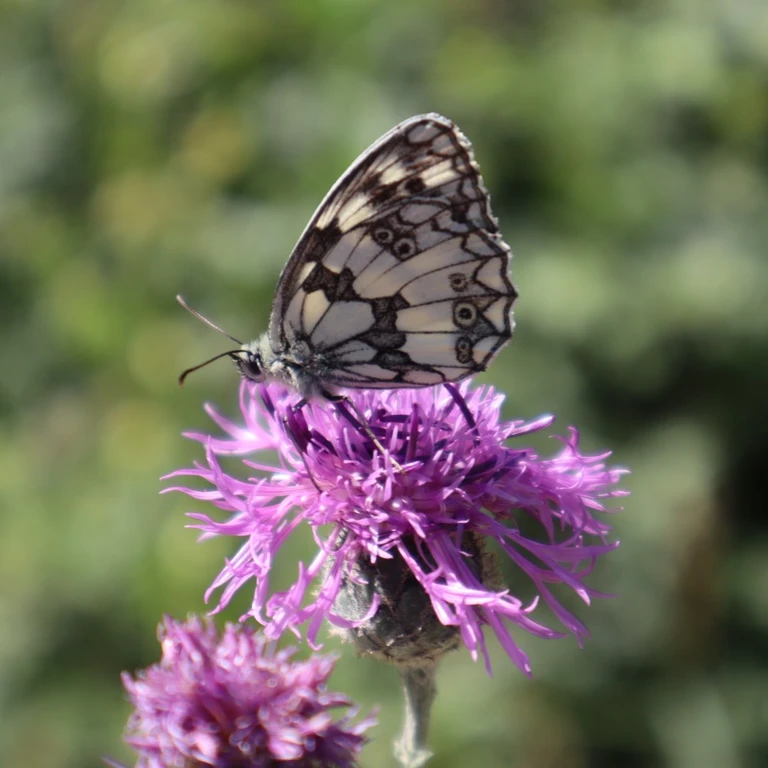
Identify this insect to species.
Melanargia galathea
